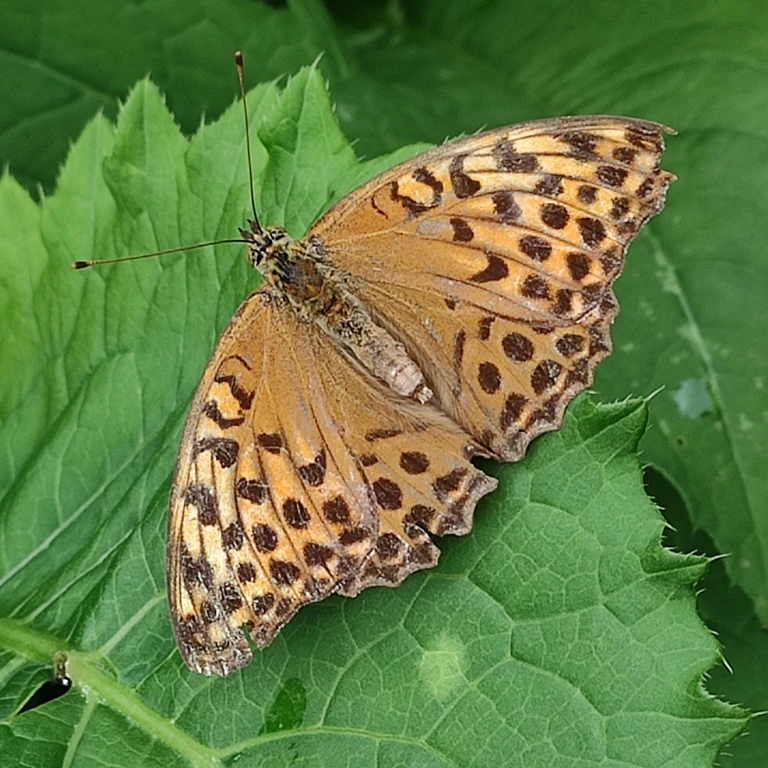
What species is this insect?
Argynnis paphia
